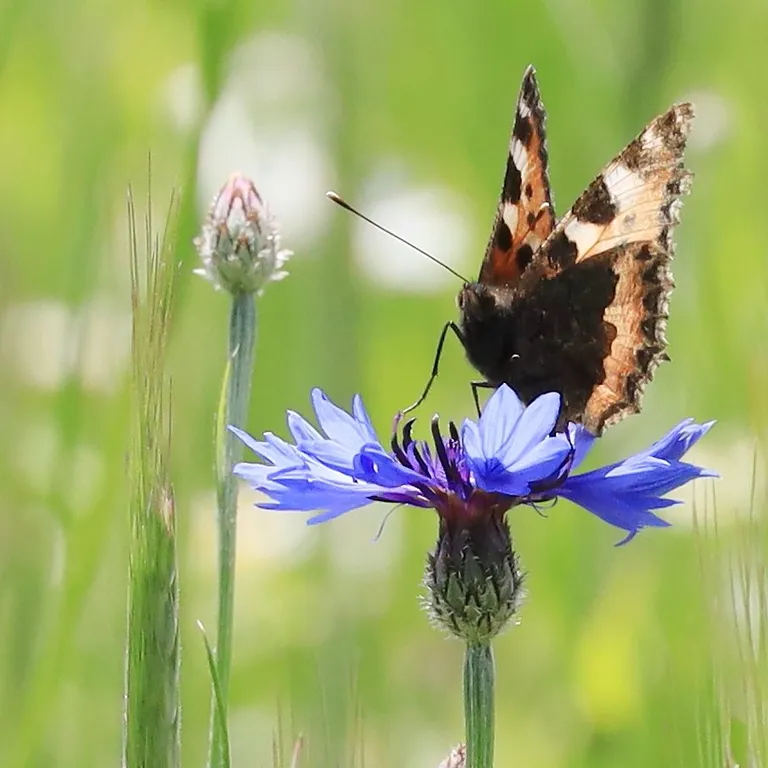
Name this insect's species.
Aglais urticae
